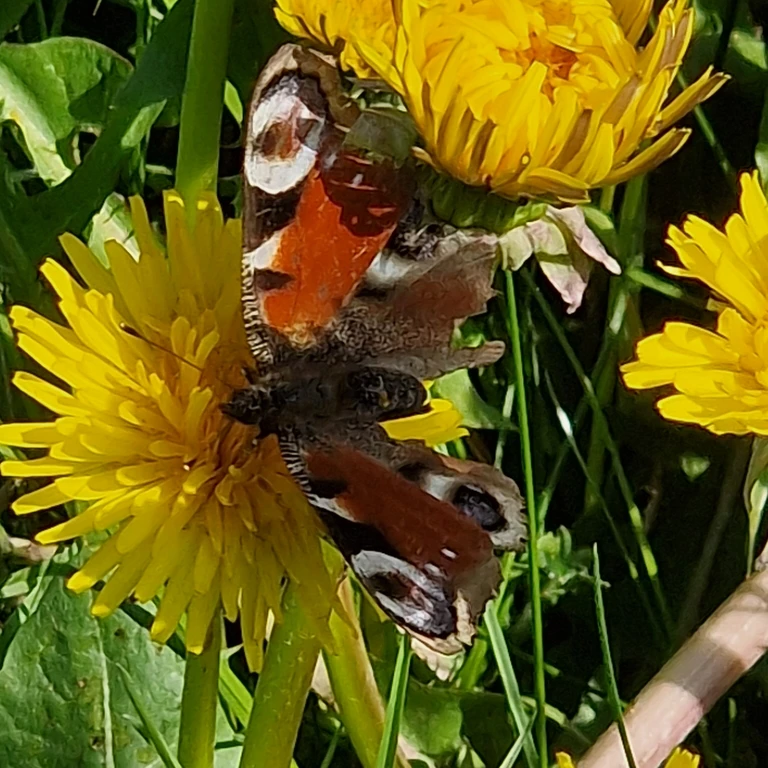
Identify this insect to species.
Aglais io
